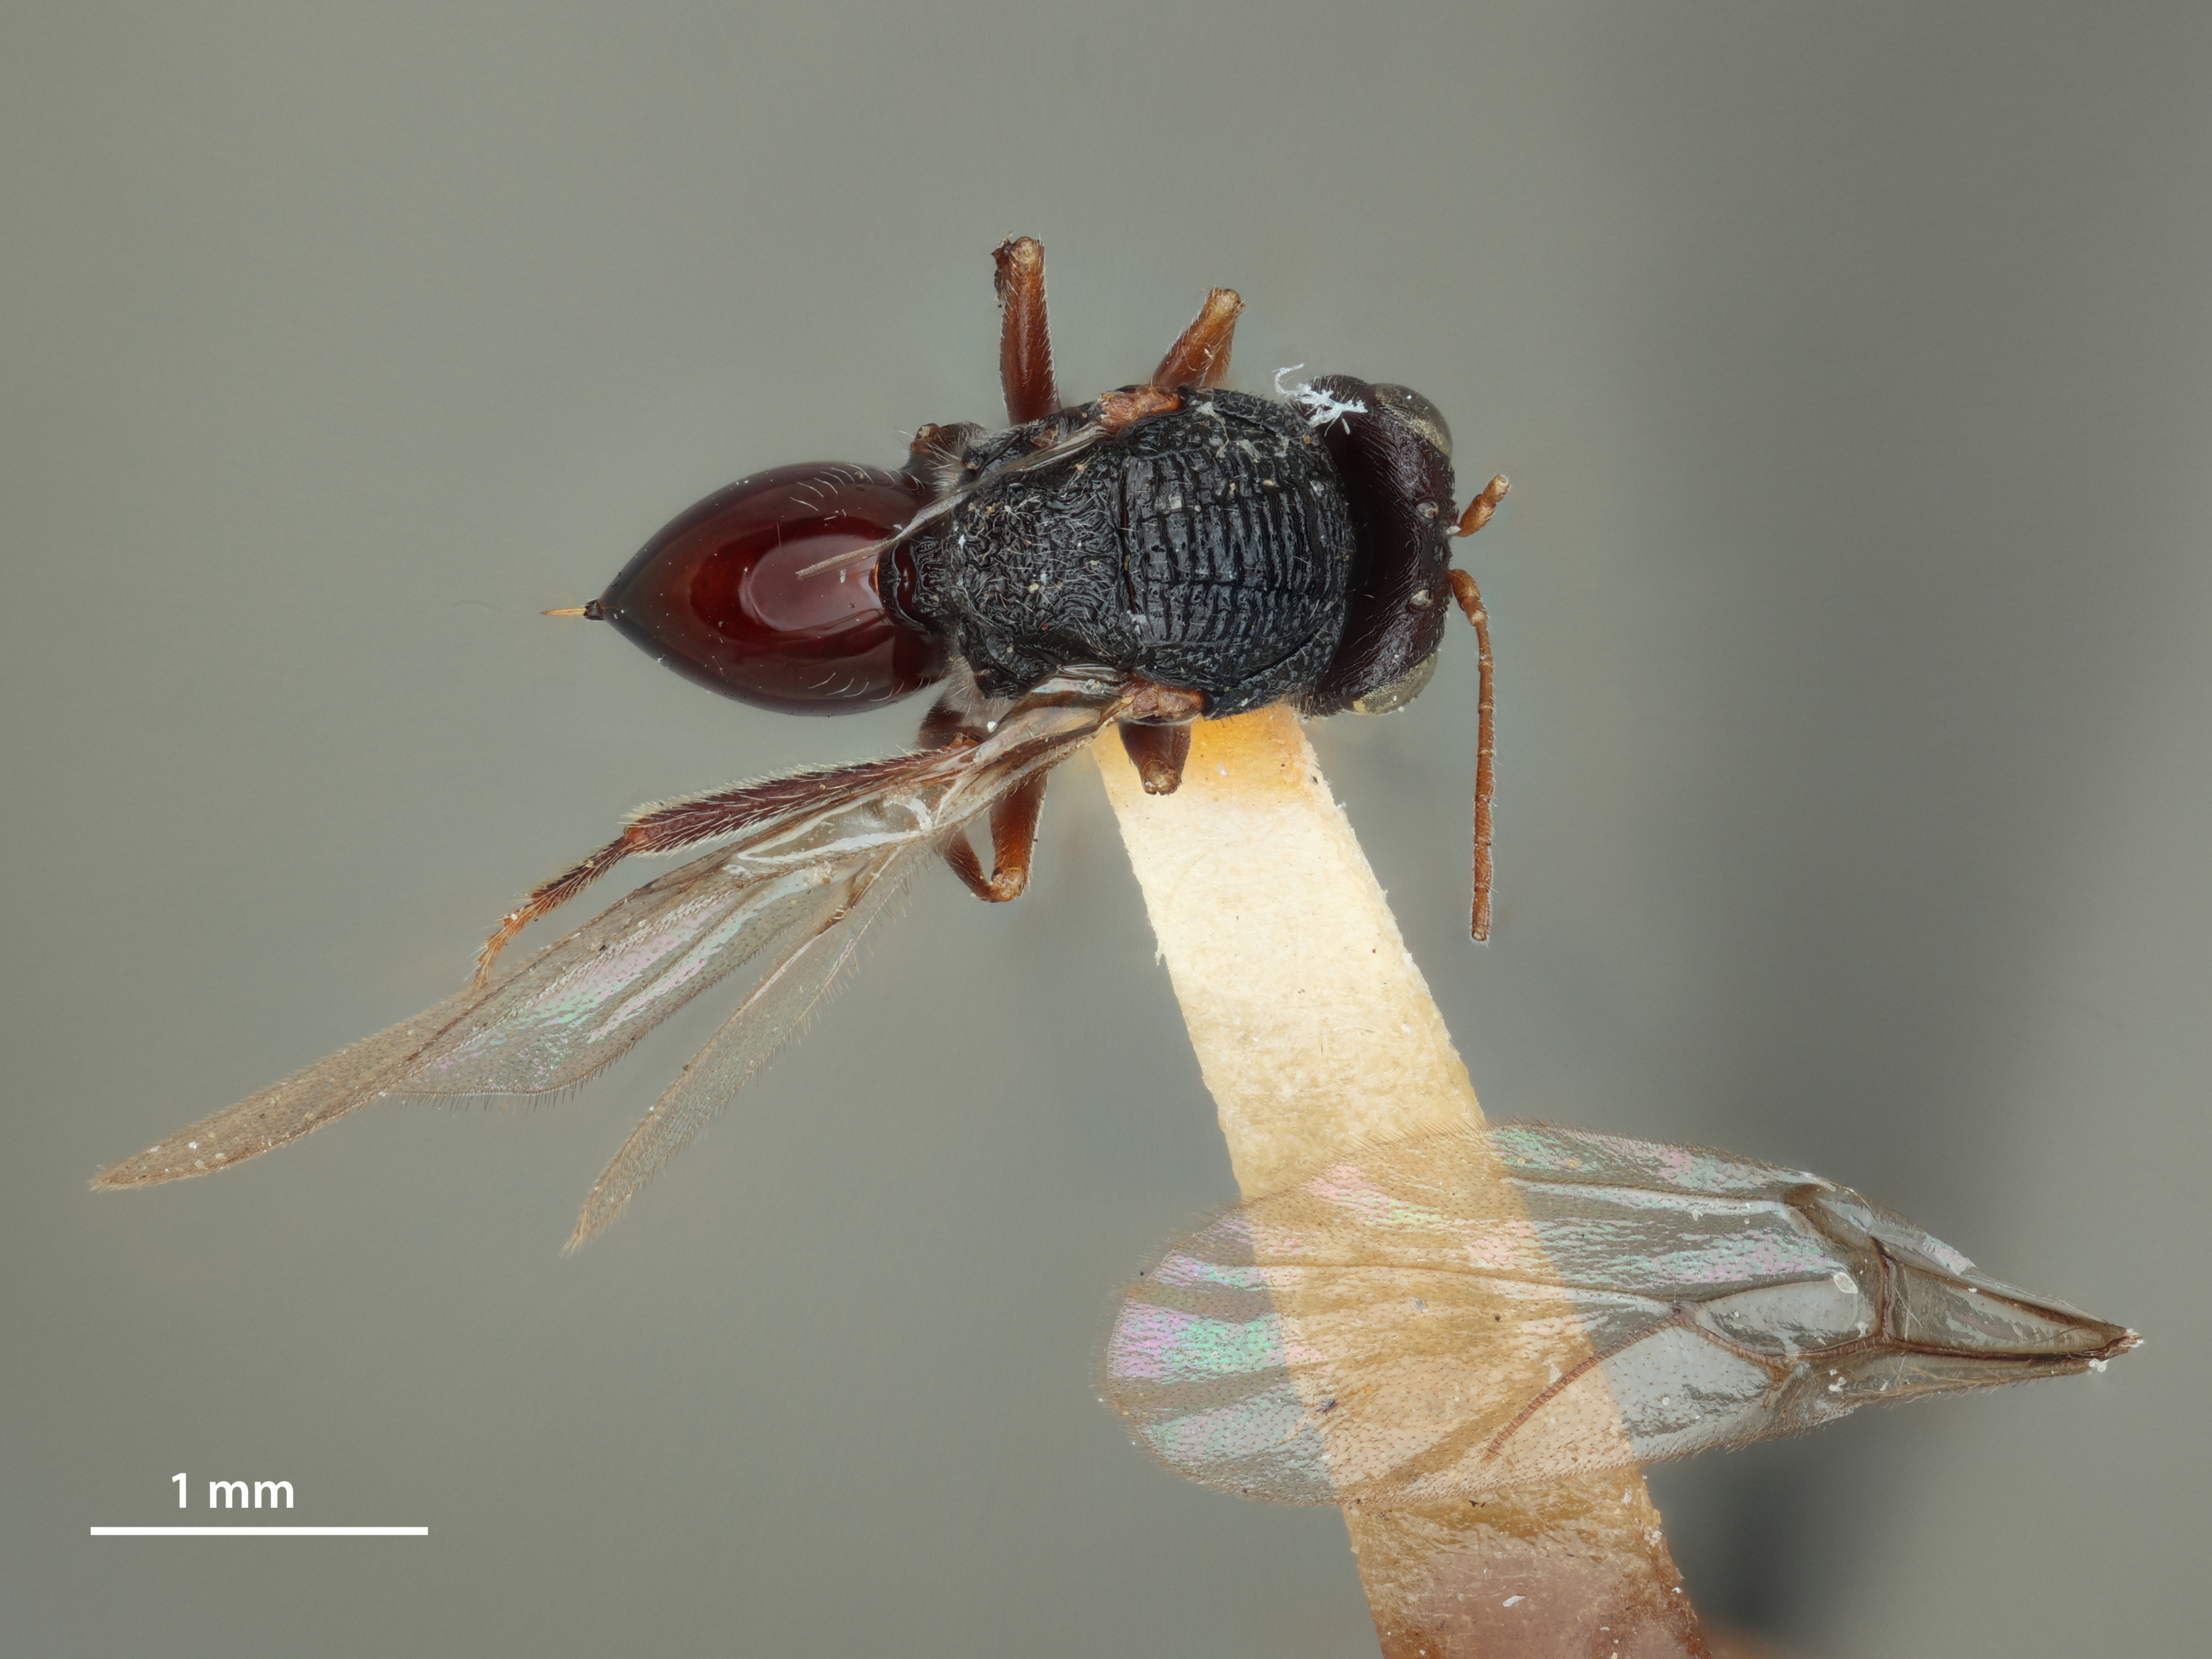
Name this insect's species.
Saphonecrus serratus
